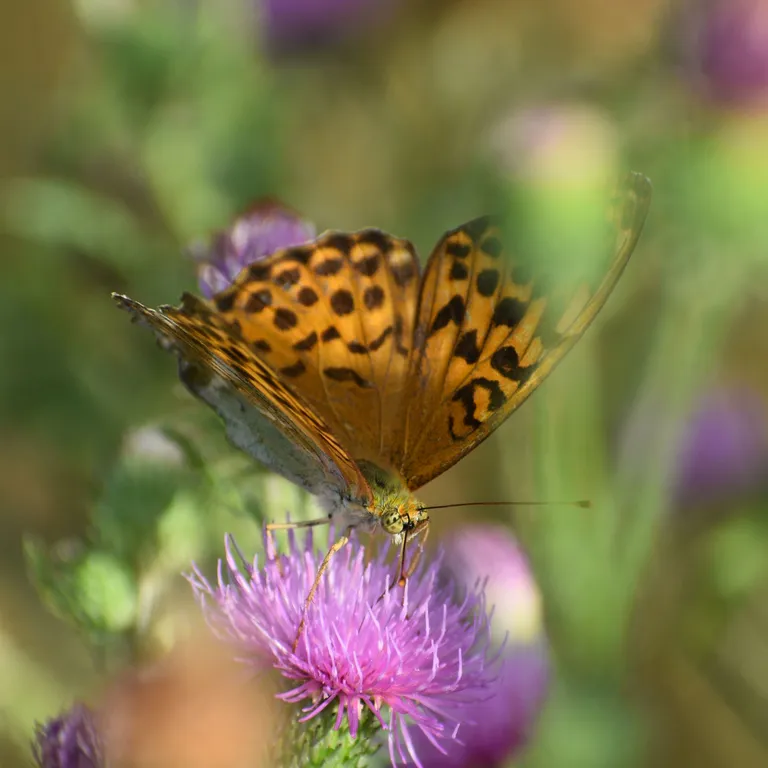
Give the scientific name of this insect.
Argynnis paphia
